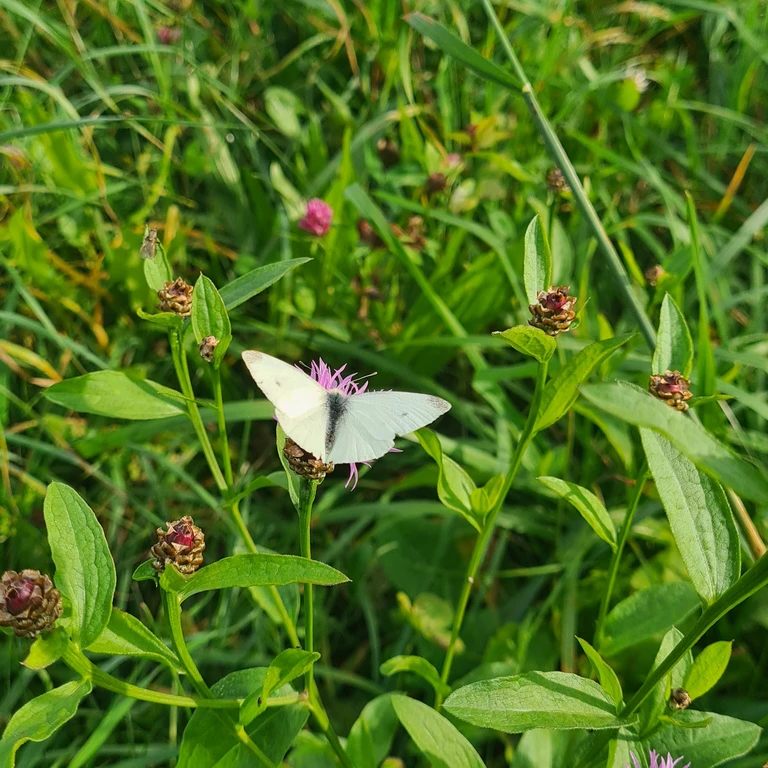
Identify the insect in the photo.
Pieris rapae
